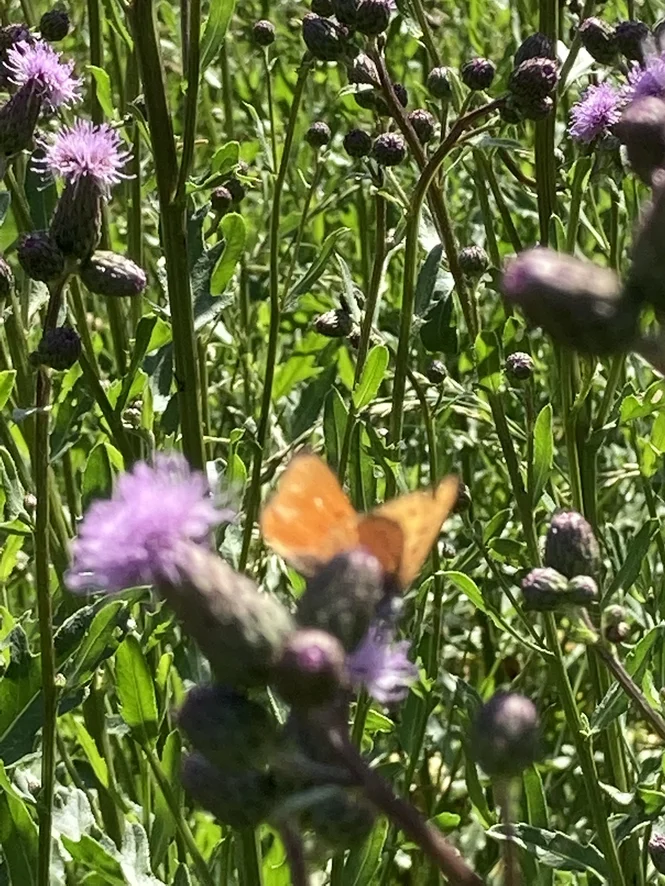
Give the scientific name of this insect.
Lycaena dispar
